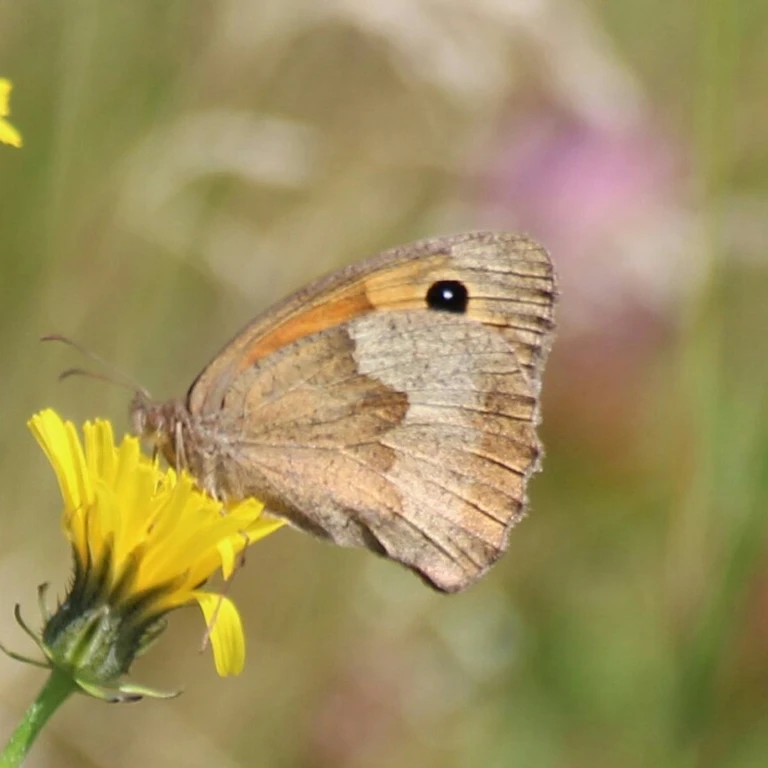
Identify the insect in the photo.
Maniola jurtina
